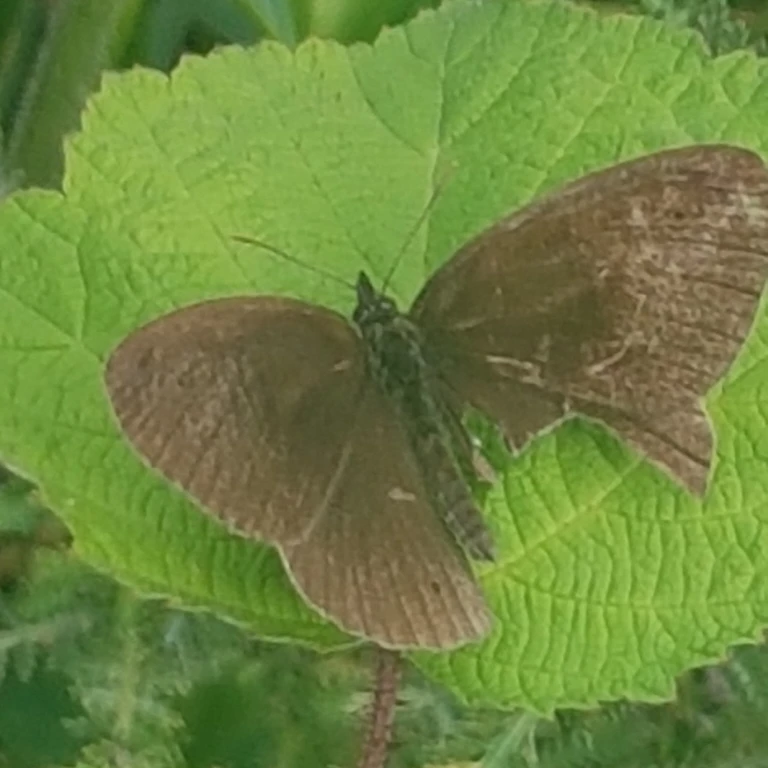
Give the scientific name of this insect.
Maniola jurtina
